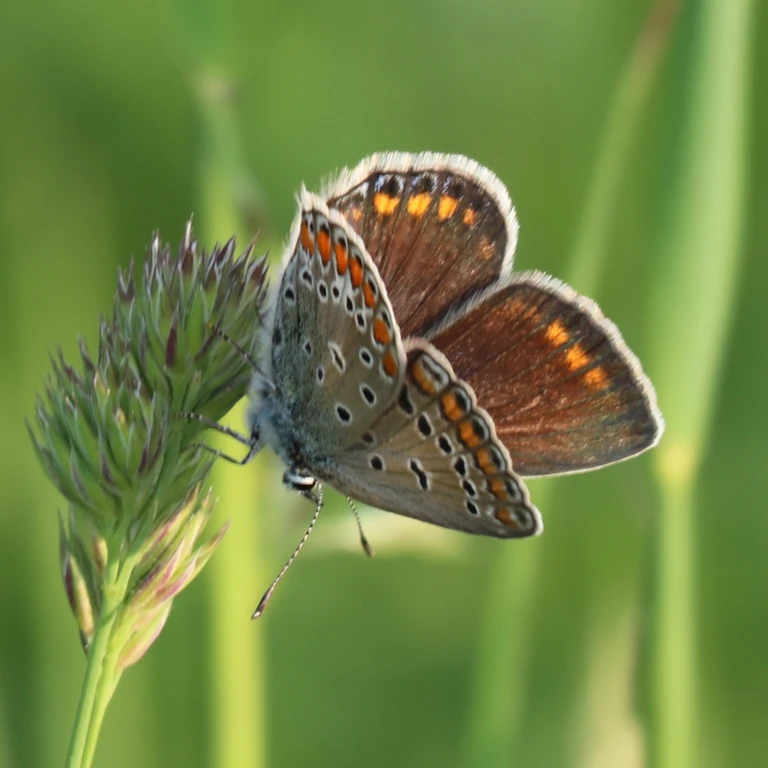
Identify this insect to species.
Polyommatus icarus
